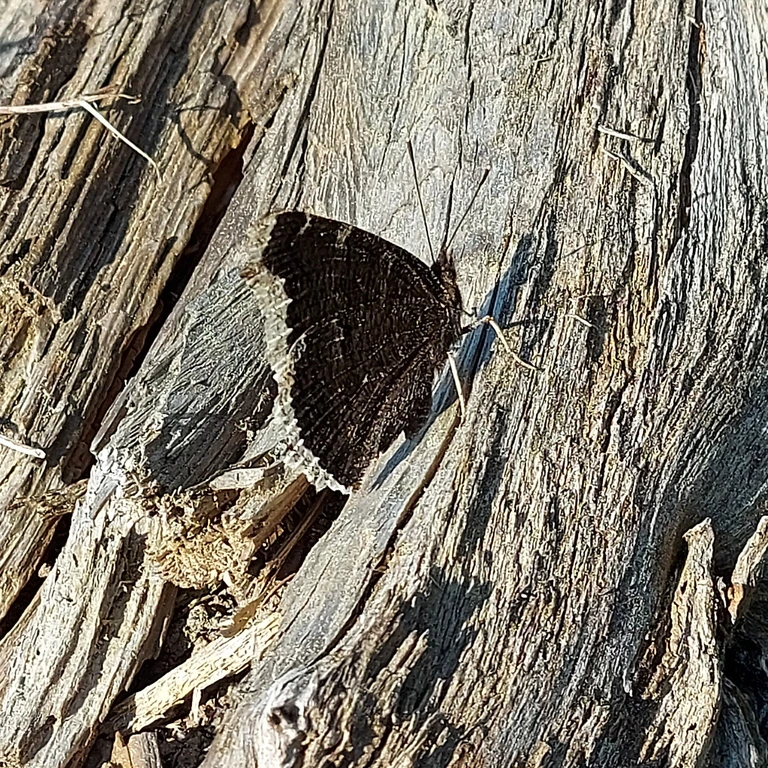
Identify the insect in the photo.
Nymphalis antiopa
